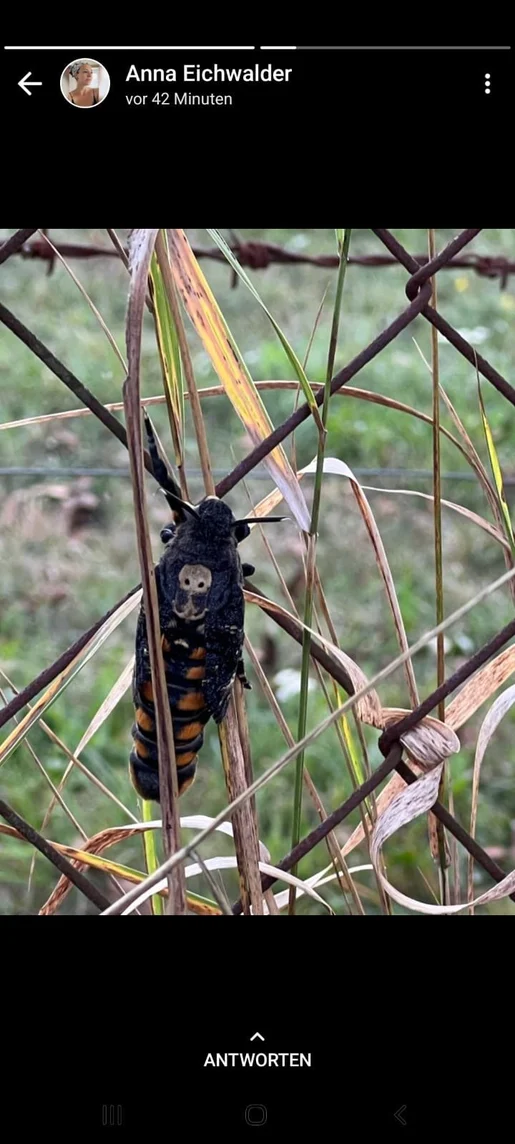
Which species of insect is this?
Acherontia atropos
